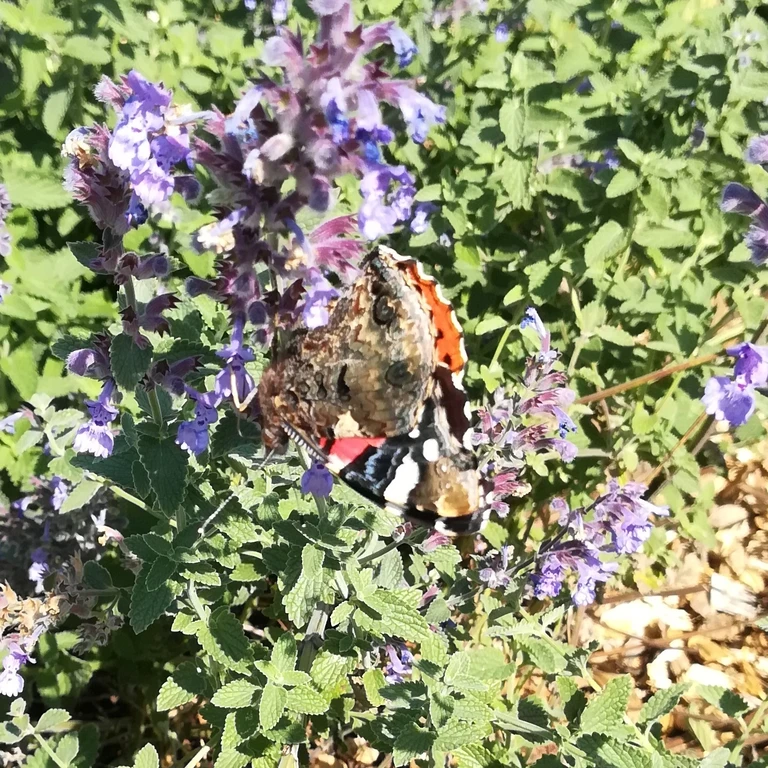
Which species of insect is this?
Vanessa atalanta
